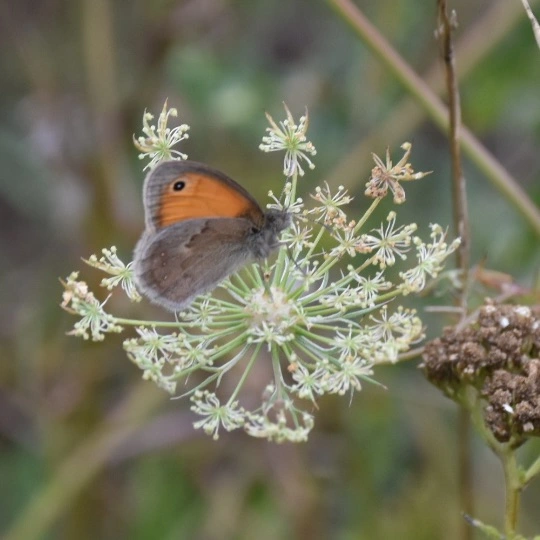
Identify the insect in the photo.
Coenonympha pamphilus
